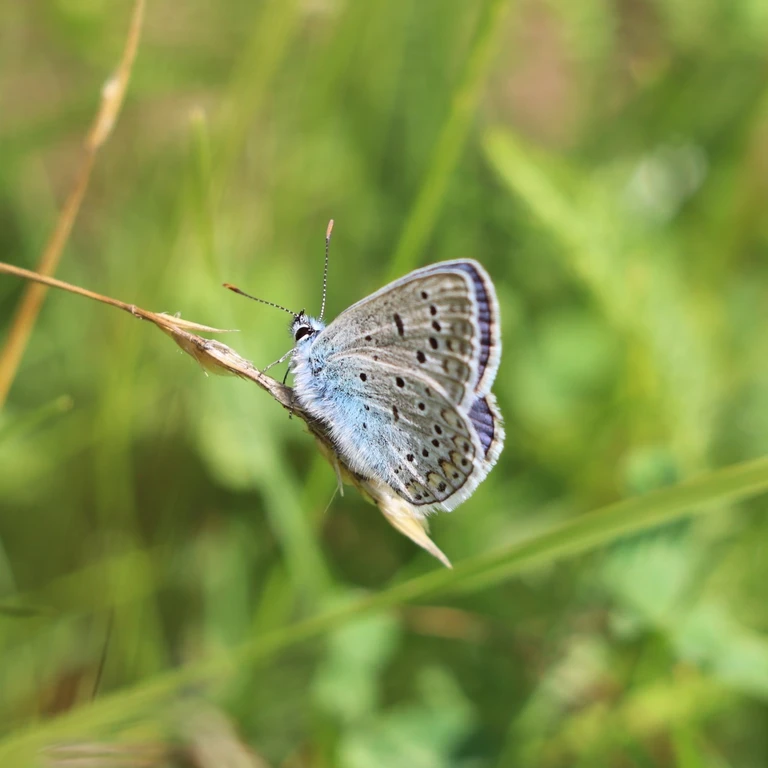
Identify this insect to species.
Polyommatus icarus
